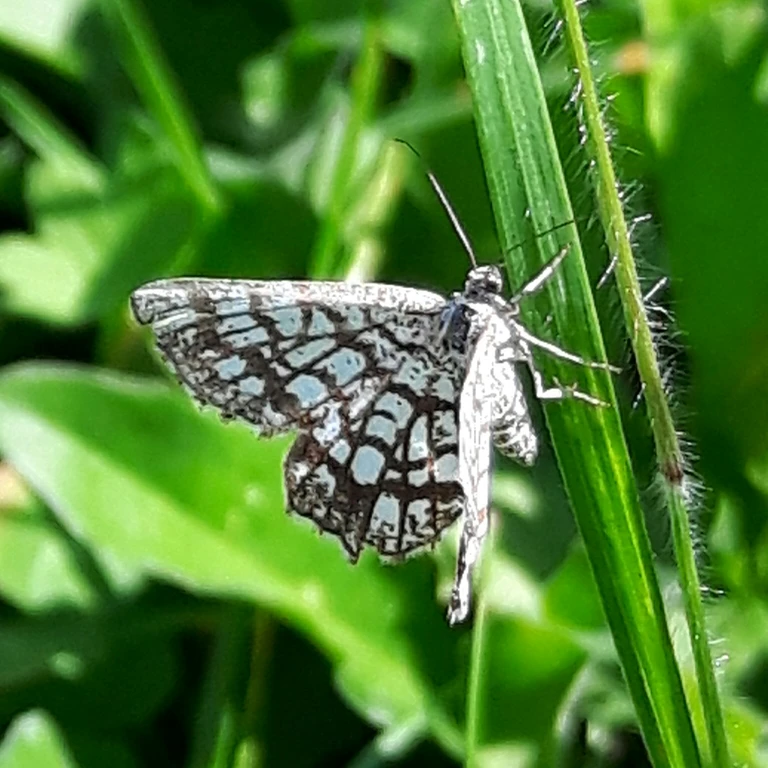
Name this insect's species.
Chiasmia clathrata
